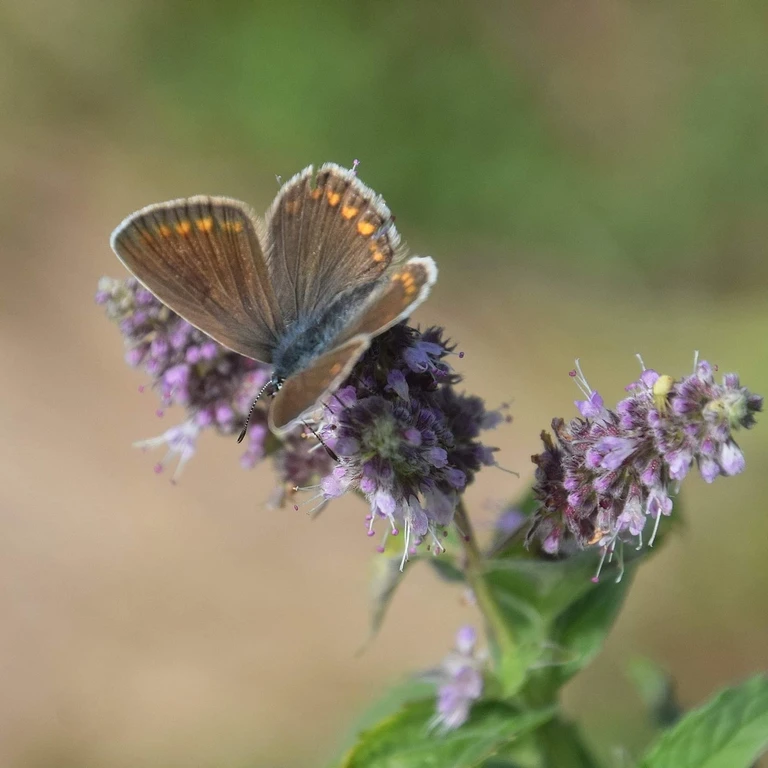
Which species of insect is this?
Polyommatus icarus
